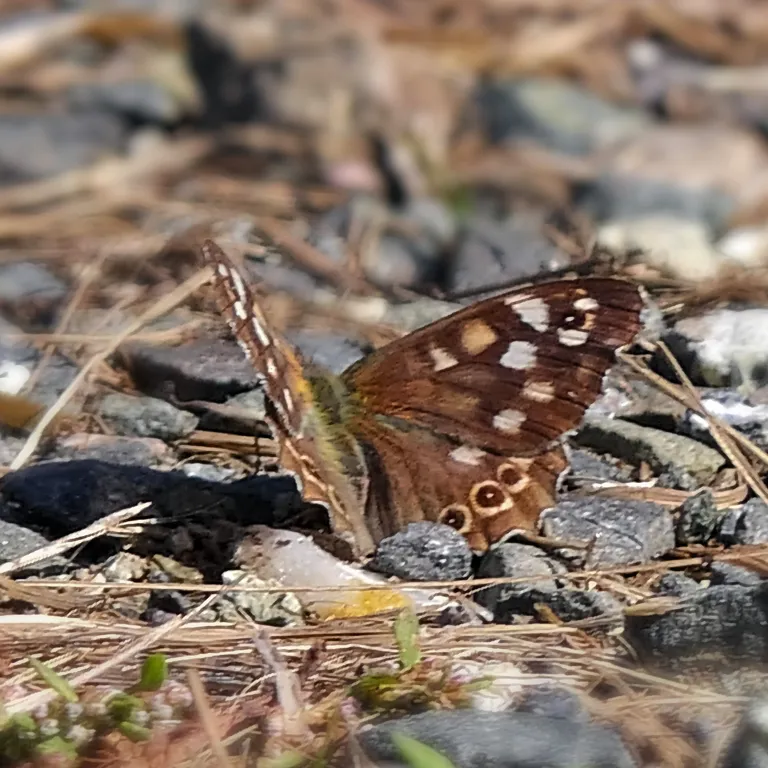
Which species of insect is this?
Pararge aegeria
